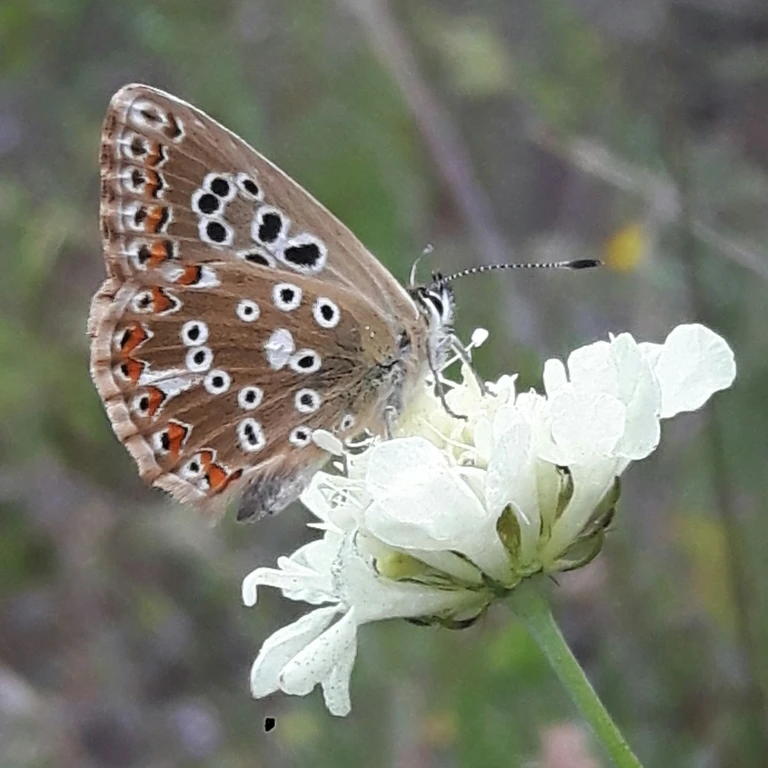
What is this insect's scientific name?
Lysandra coridon
